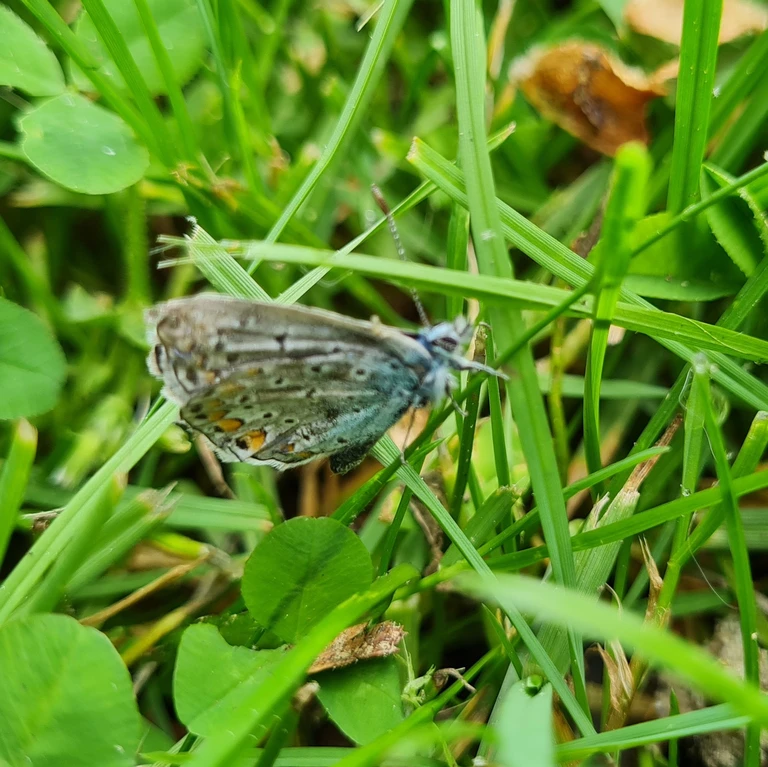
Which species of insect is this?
Polyommatus icarus
